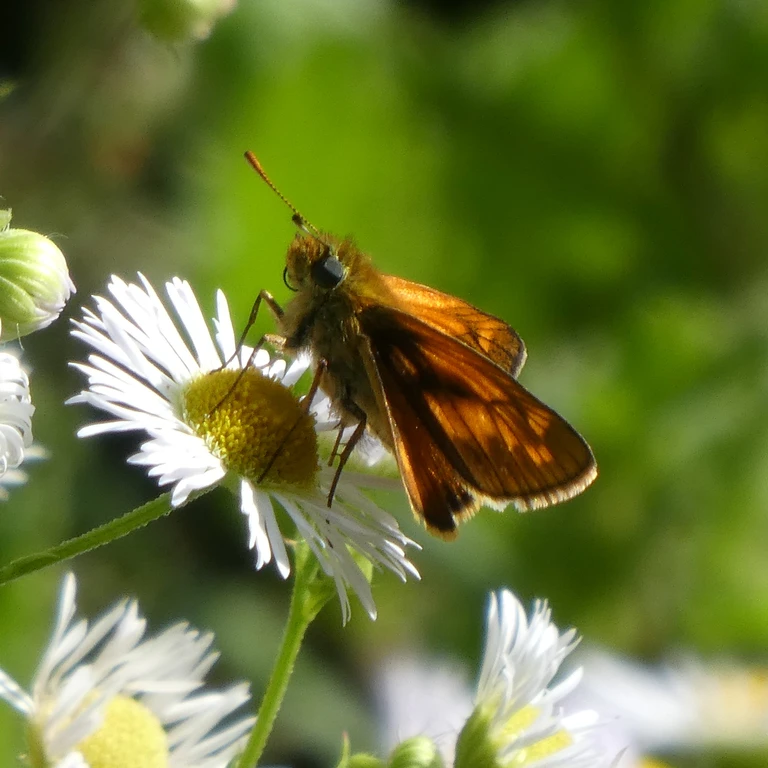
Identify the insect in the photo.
Ochlodes sylvanus (also Ochlodes venata)
